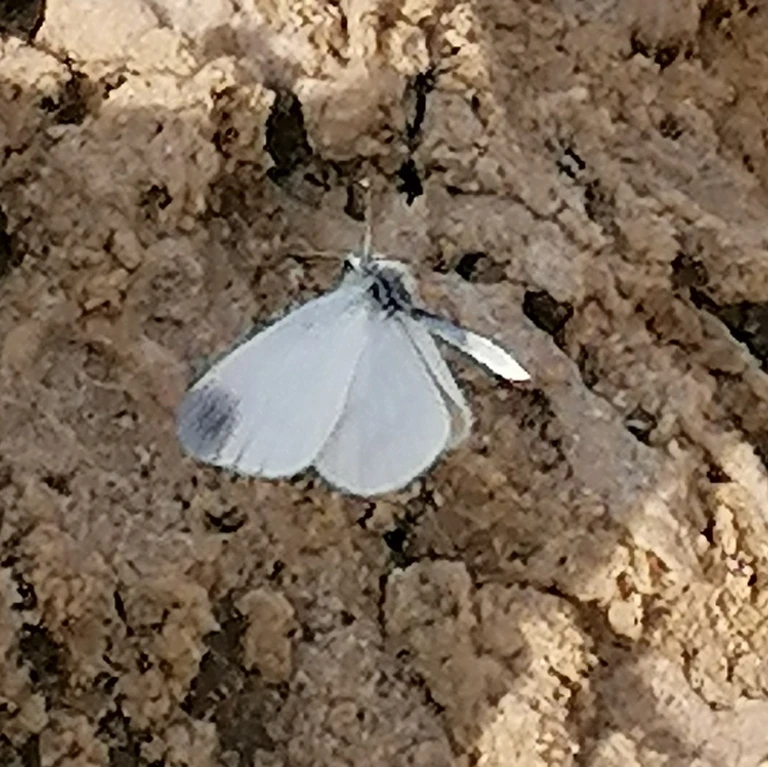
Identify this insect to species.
Leptidea sinapis/juvernica
